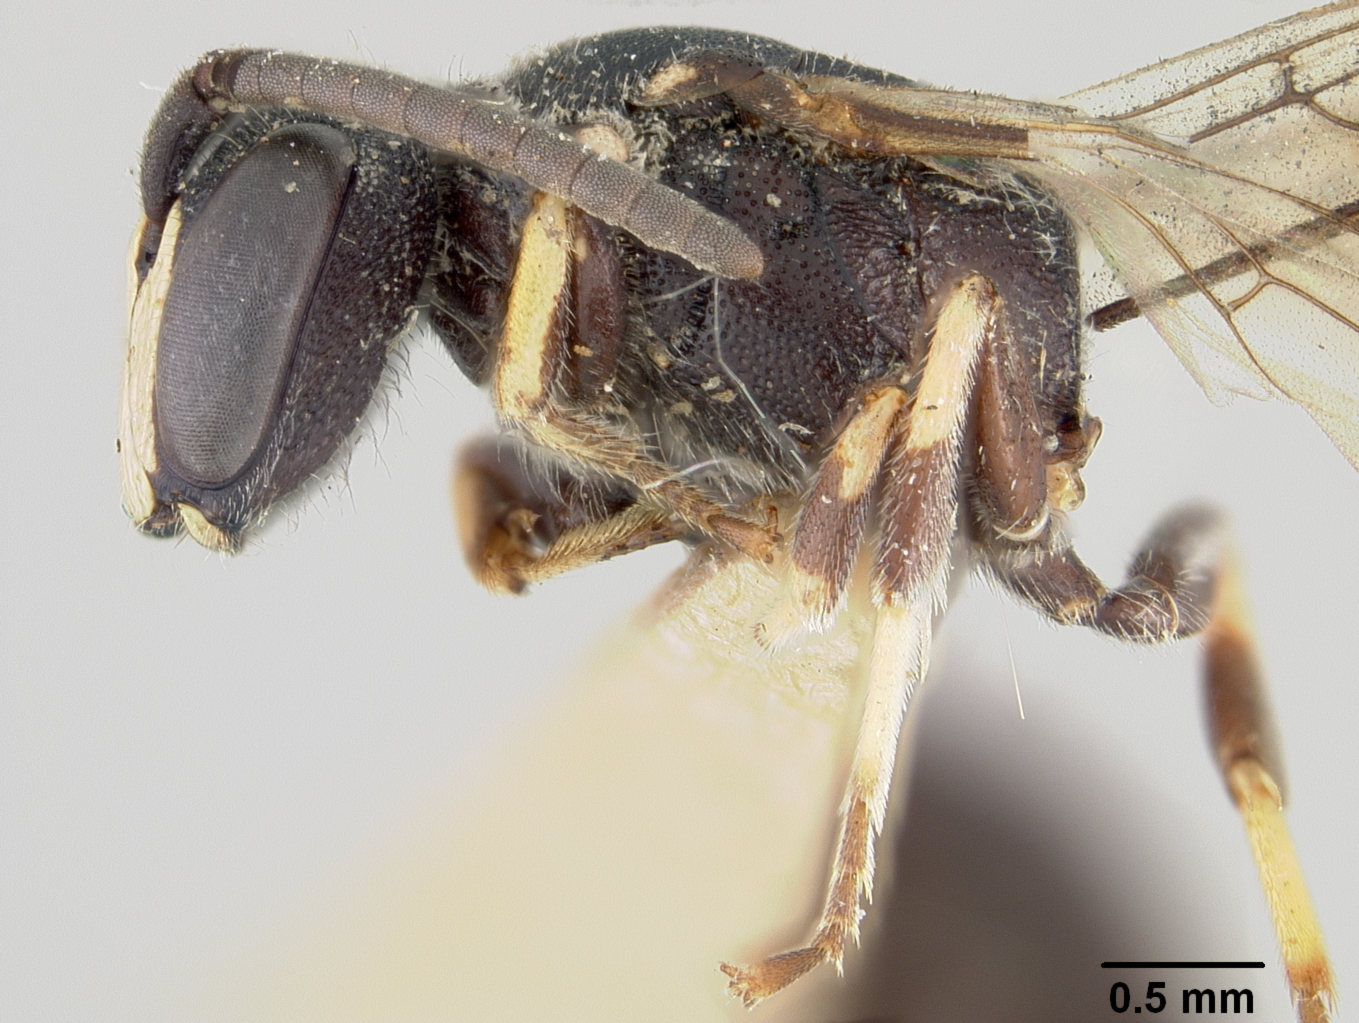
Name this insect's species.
Prosopis tridens
